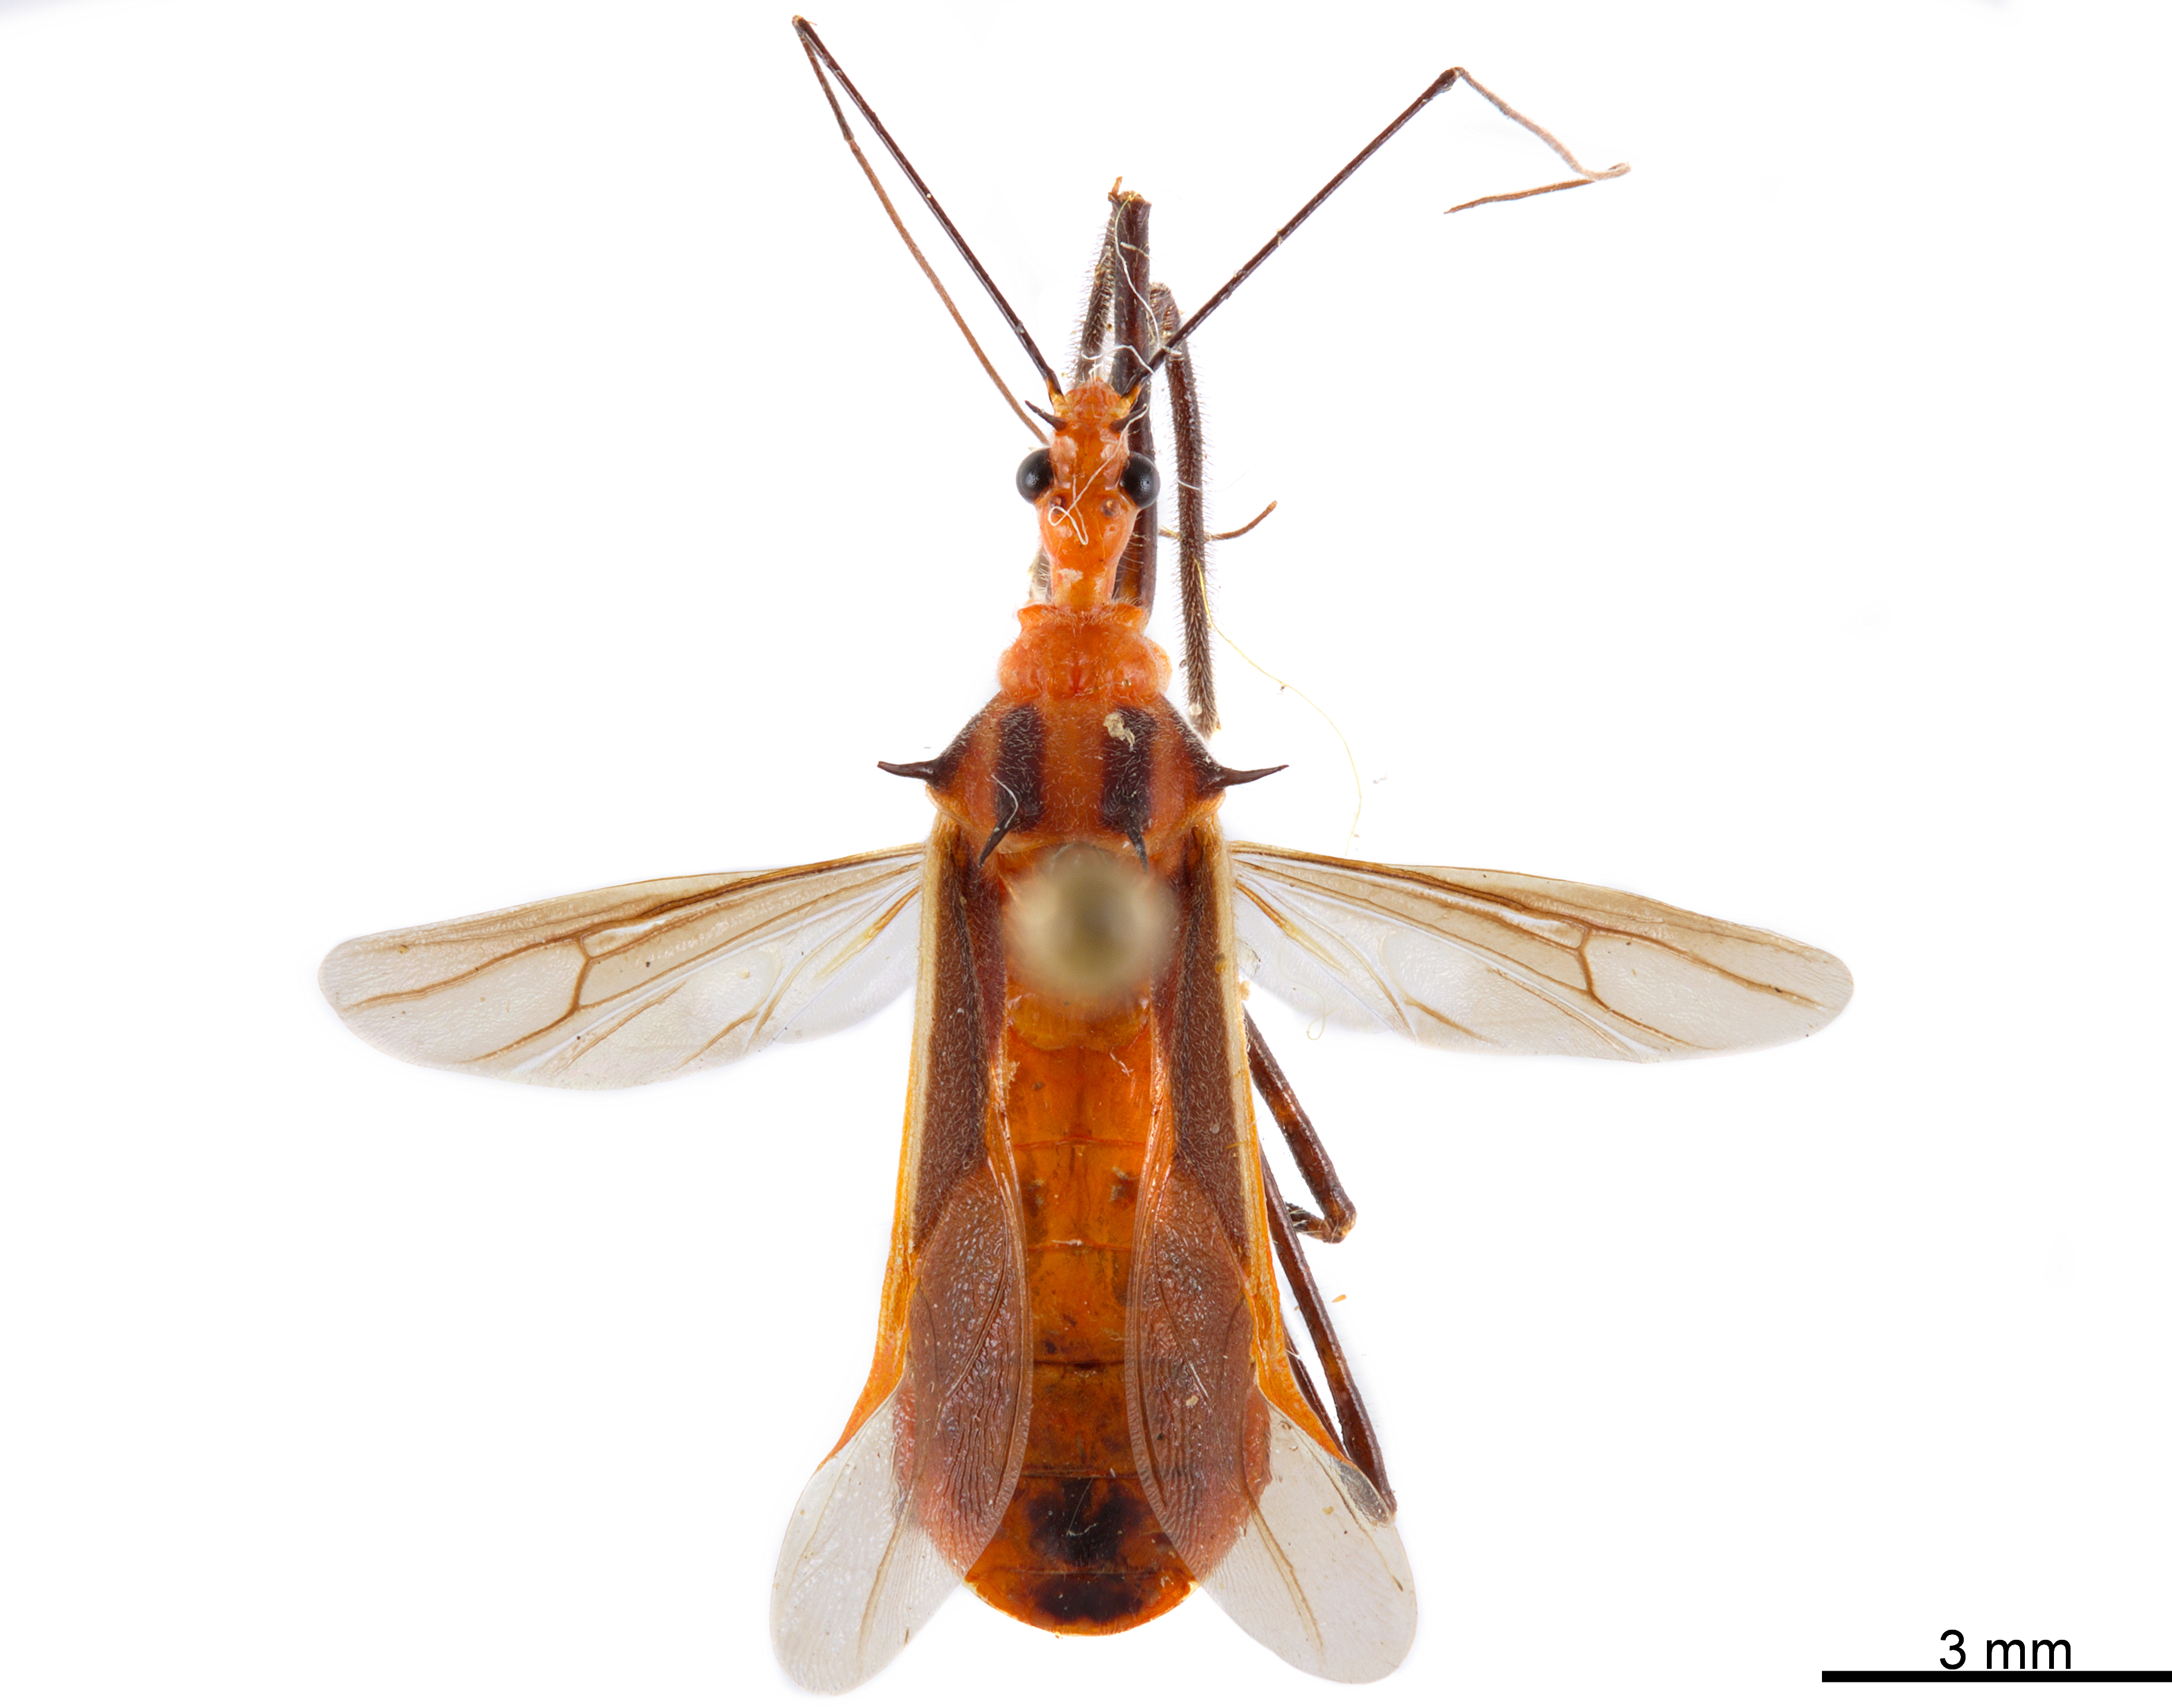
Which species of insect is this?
Repipta taurus
